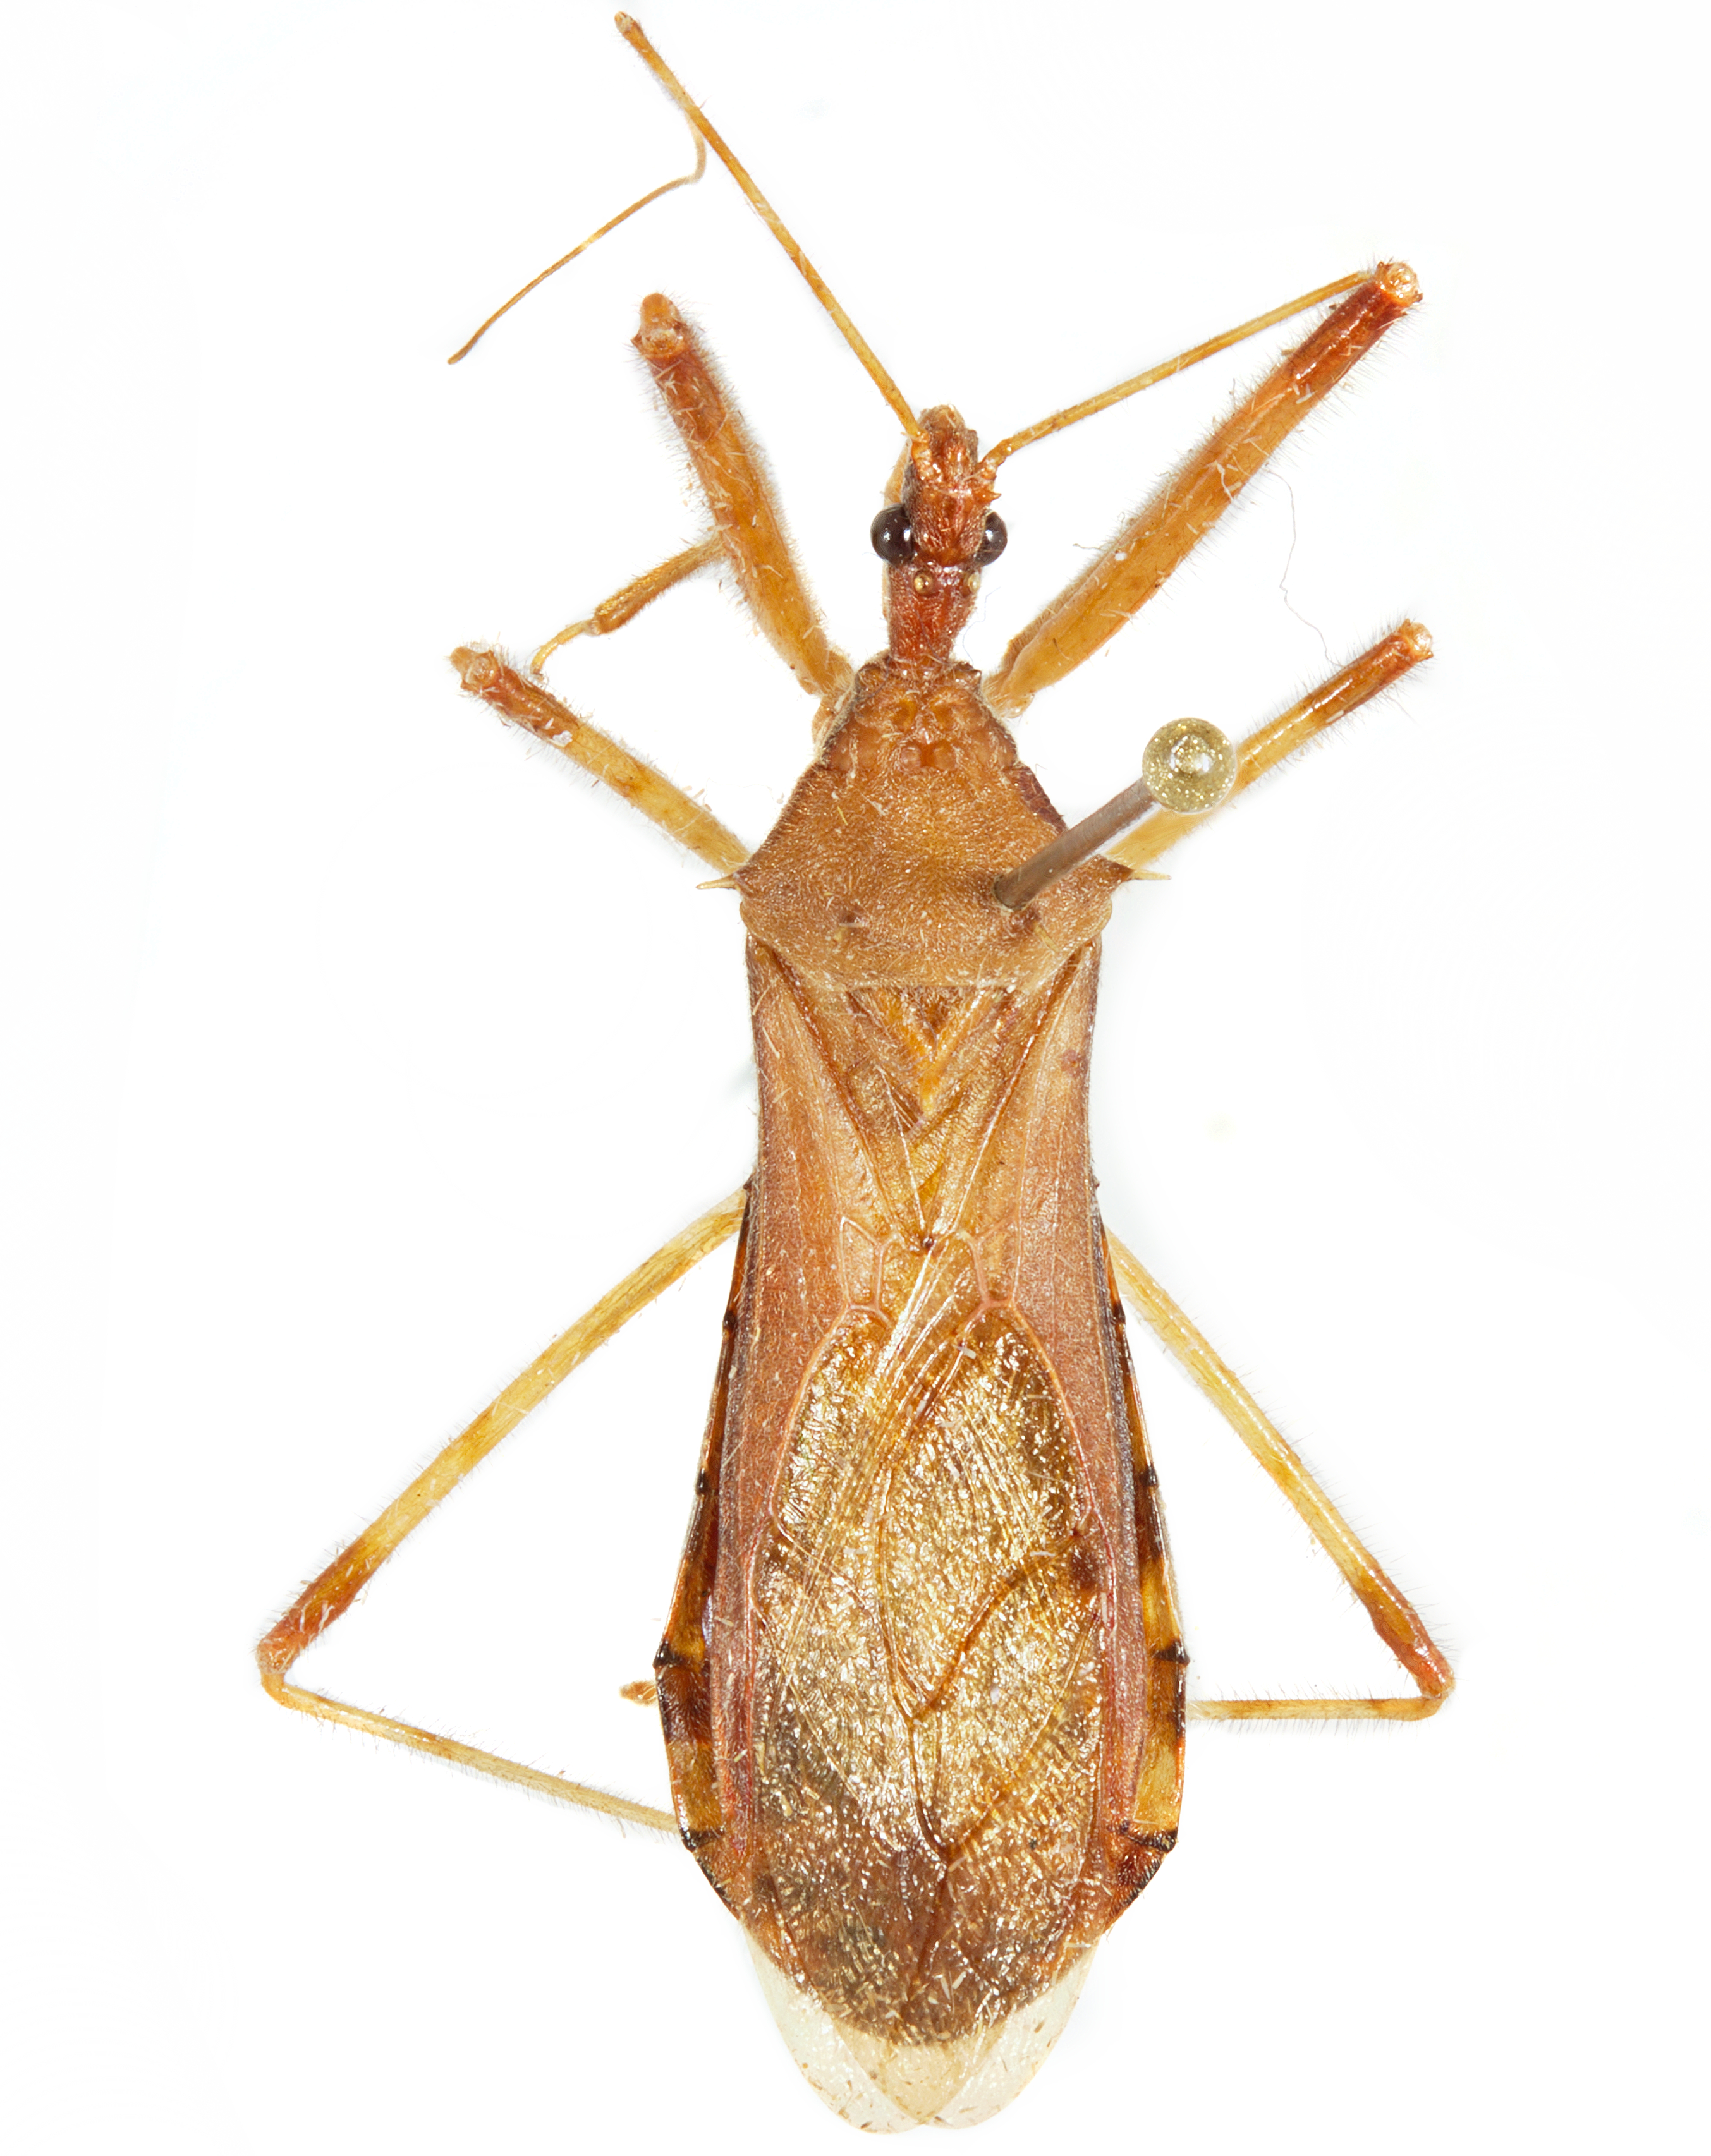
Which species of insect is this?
Rocconota annulicornis
